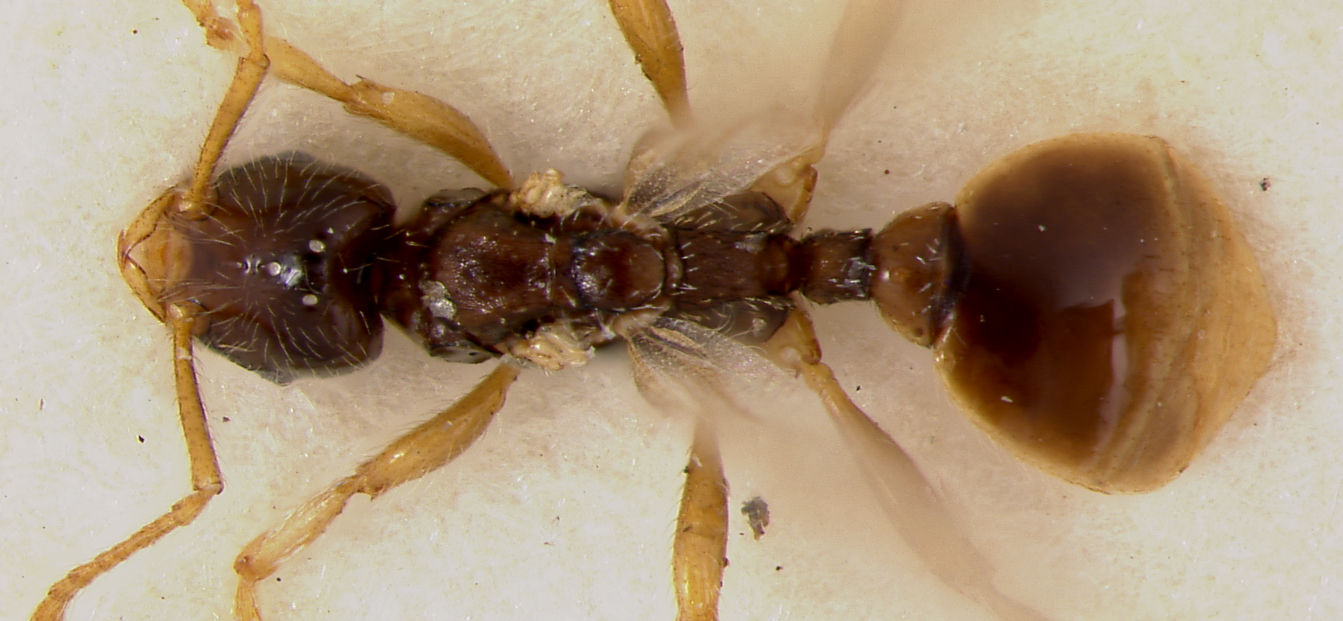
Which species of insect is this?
Teleutomyrmex schneideri
